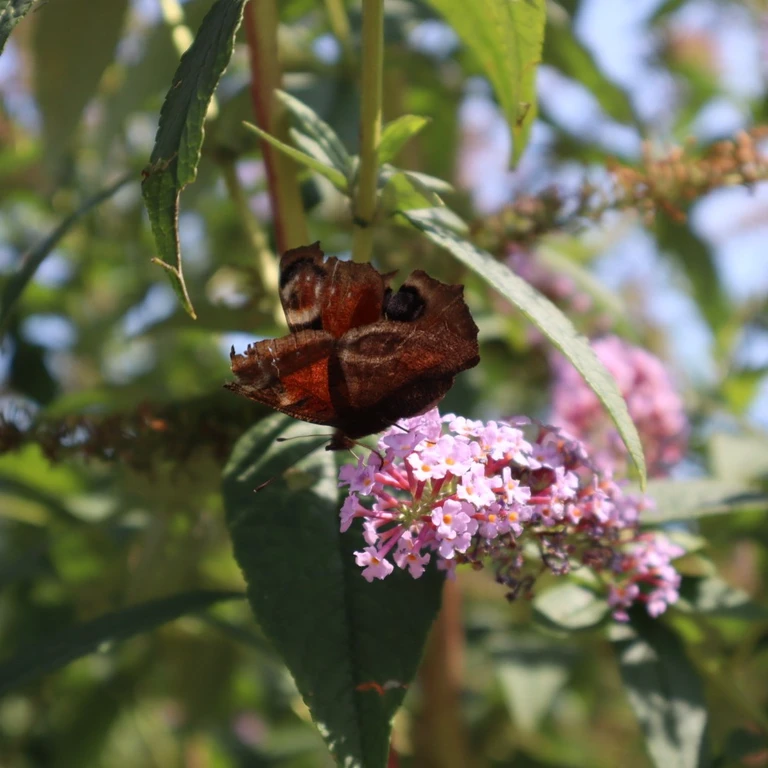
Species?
Aglais io
